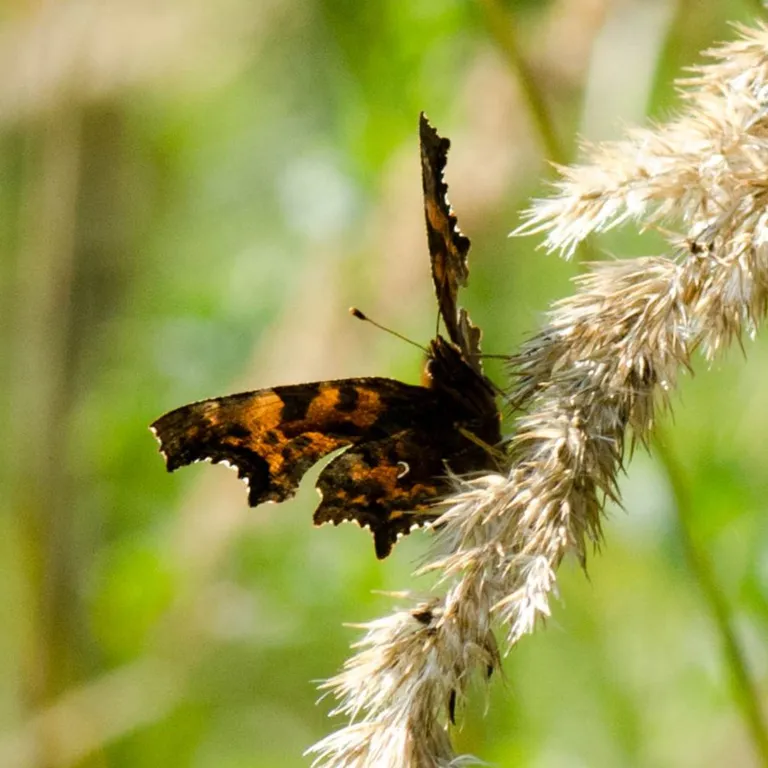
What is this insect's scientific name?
Polygonia c-album
